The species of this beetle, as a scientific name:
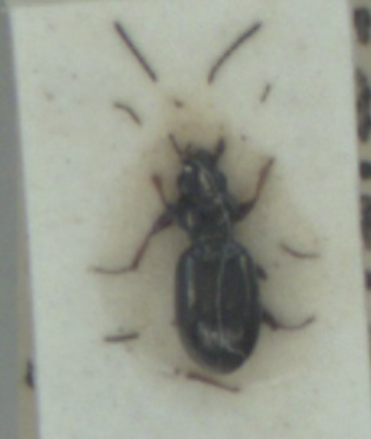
Bembidion lampros
